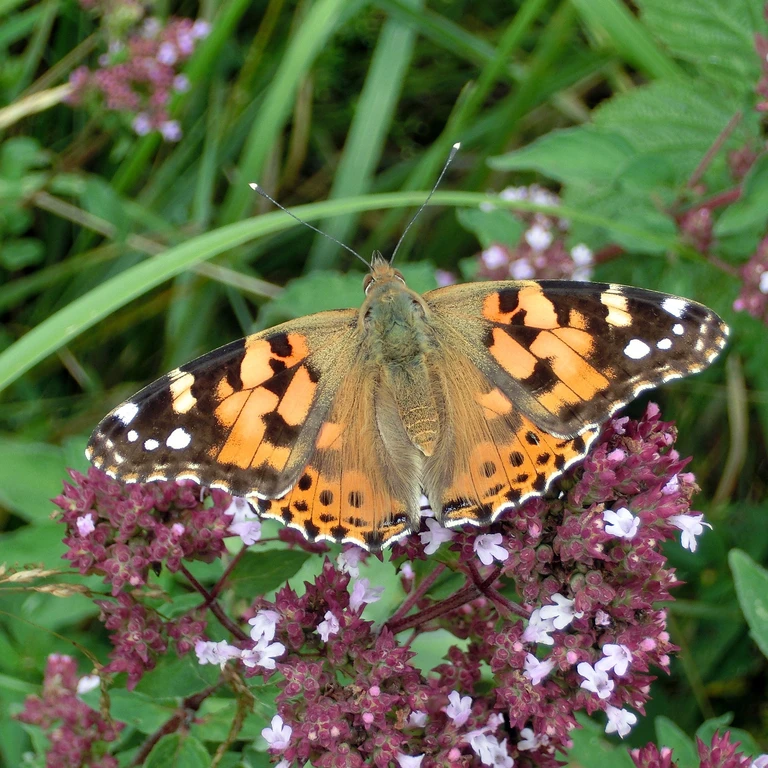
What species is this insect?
Vanessa cardui
